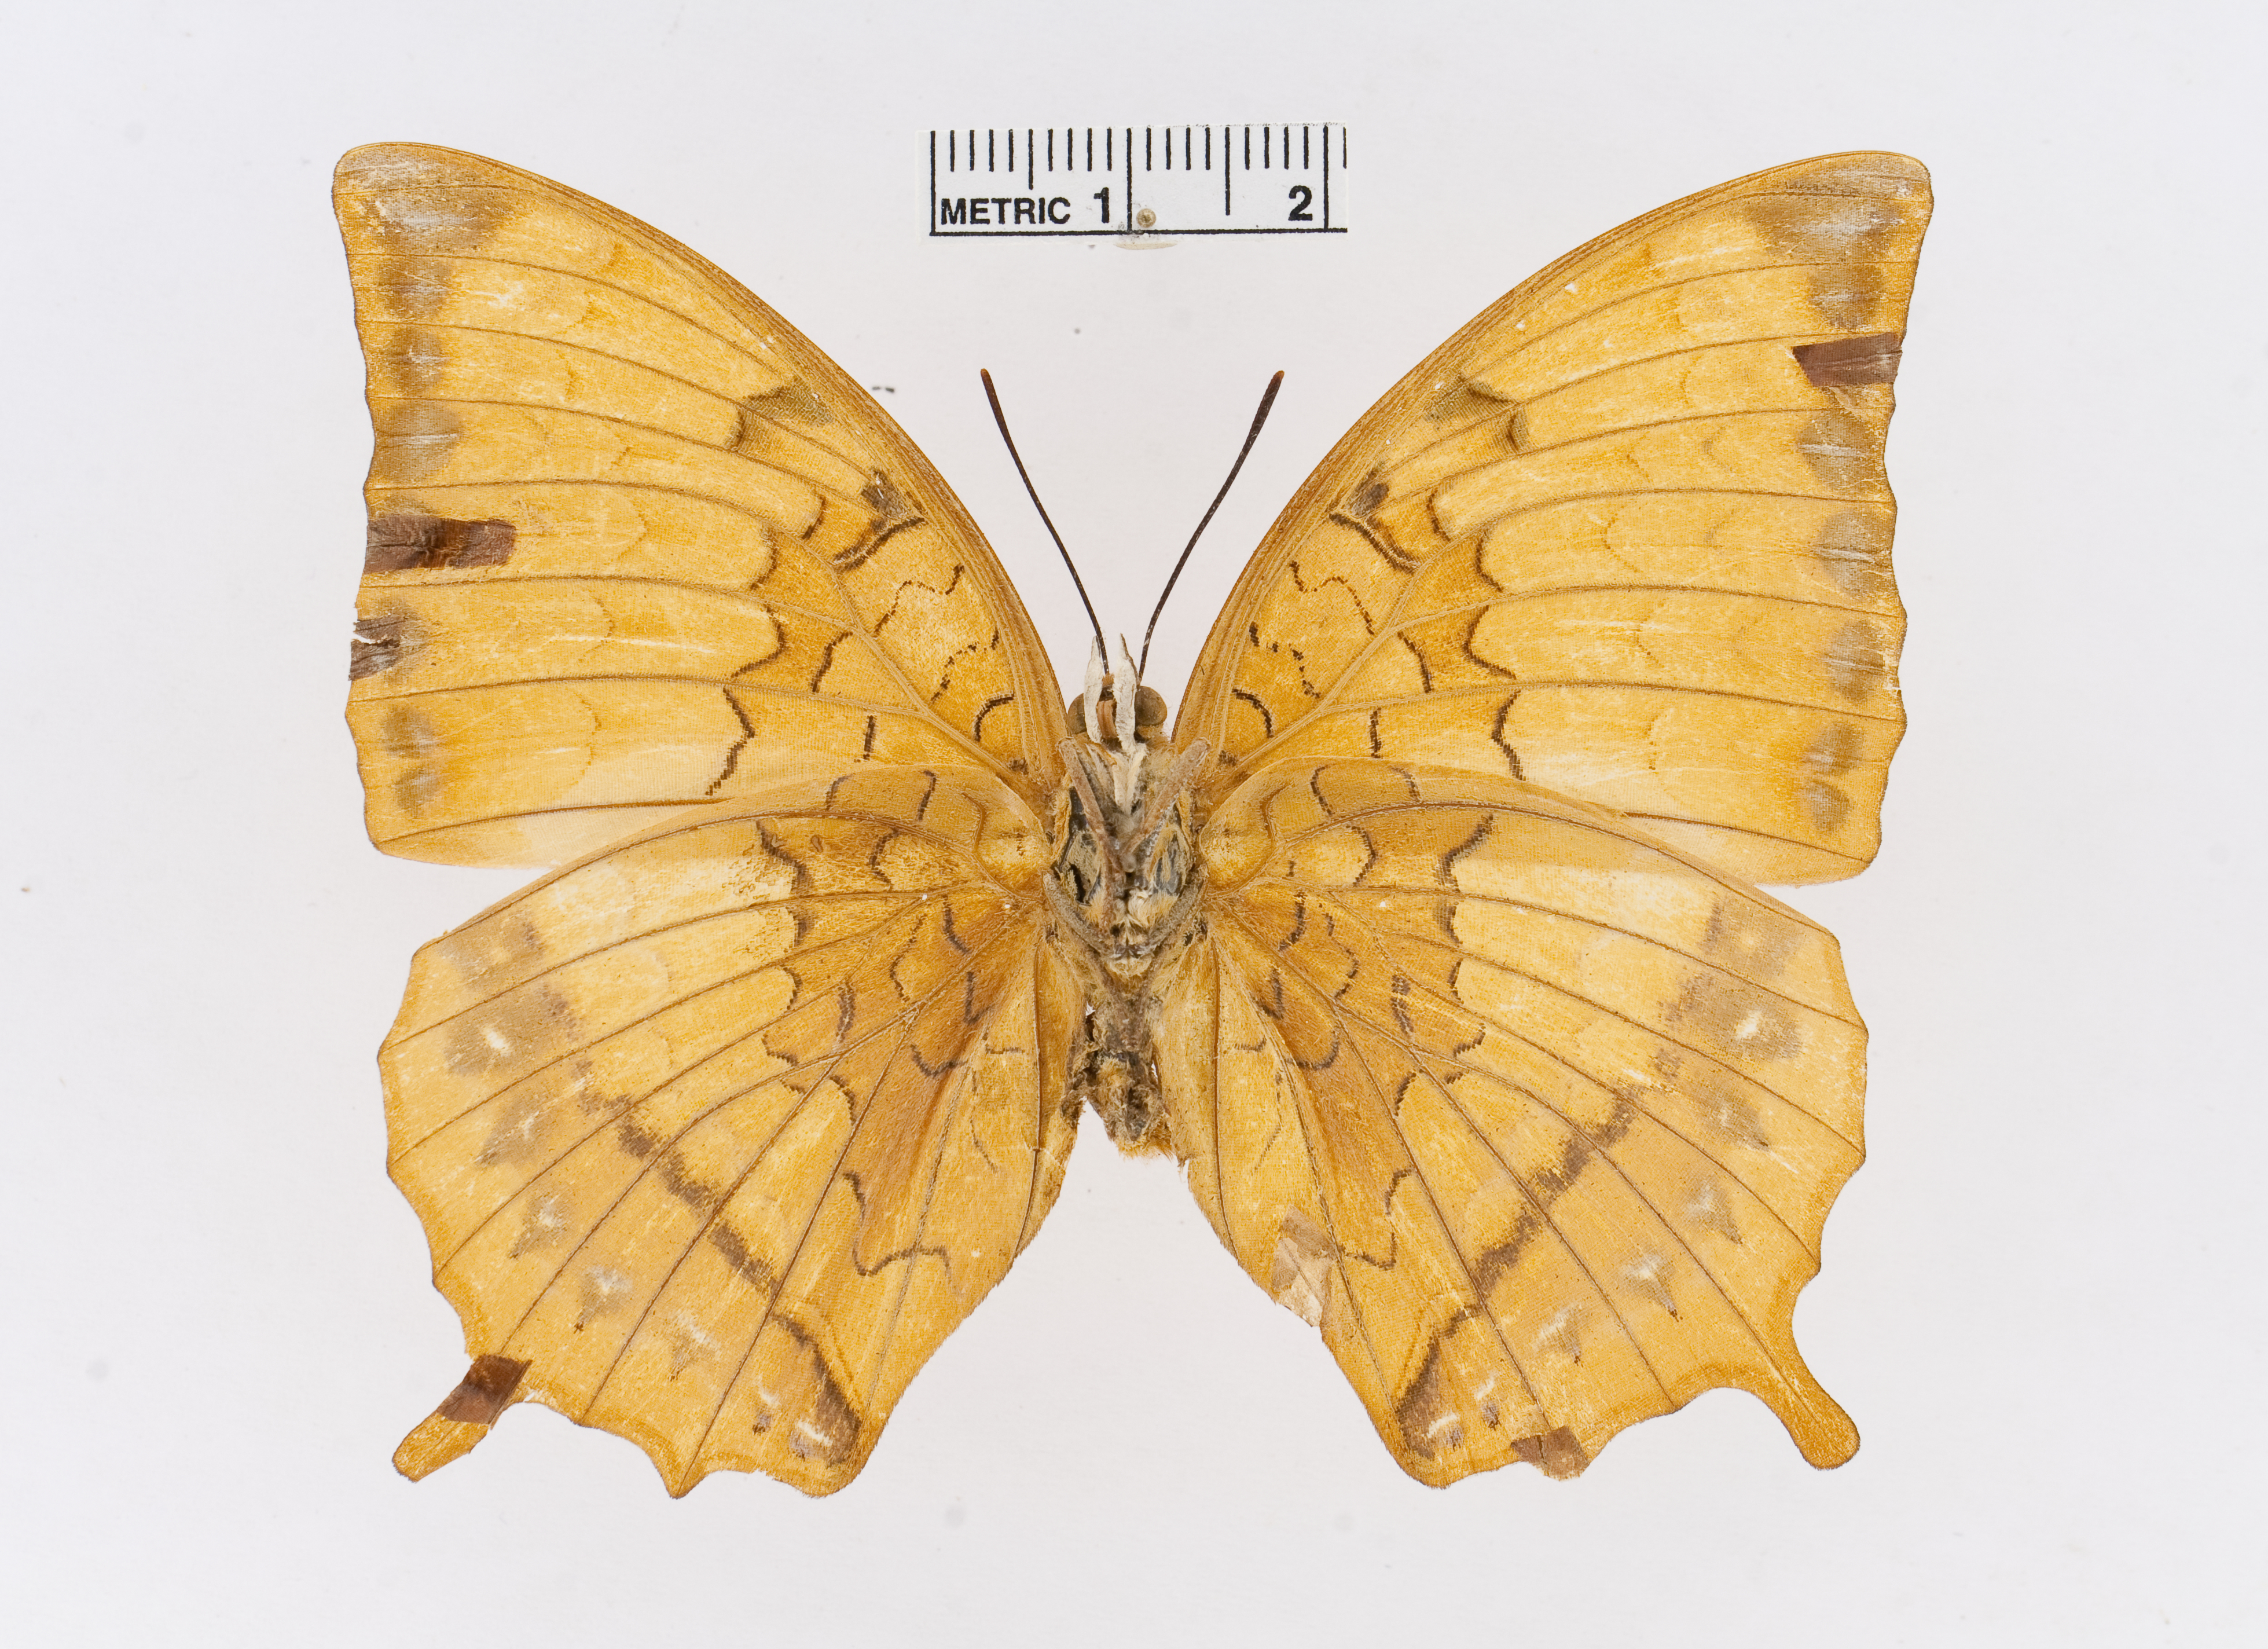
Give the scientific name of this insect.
Charaxes marmax
